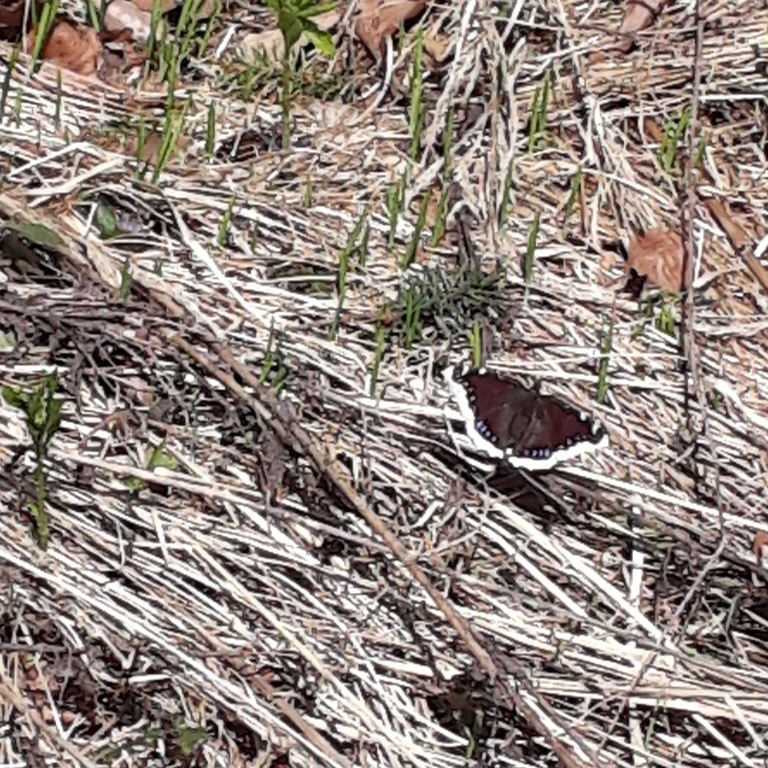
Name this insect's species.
Nymphalis antiopa
